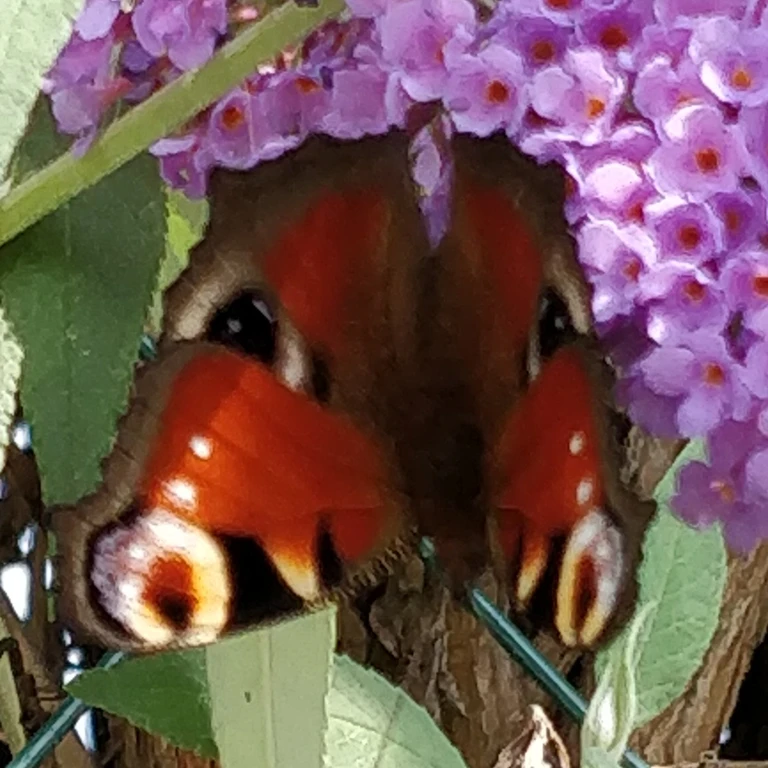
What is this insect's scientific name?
Aglais io
